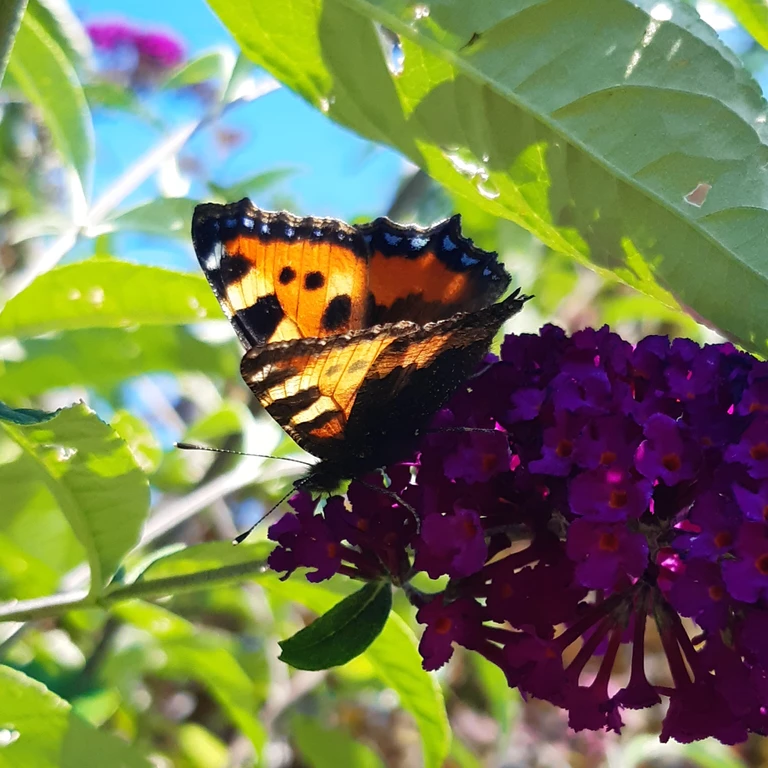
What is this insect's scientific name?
Aglais urticae
